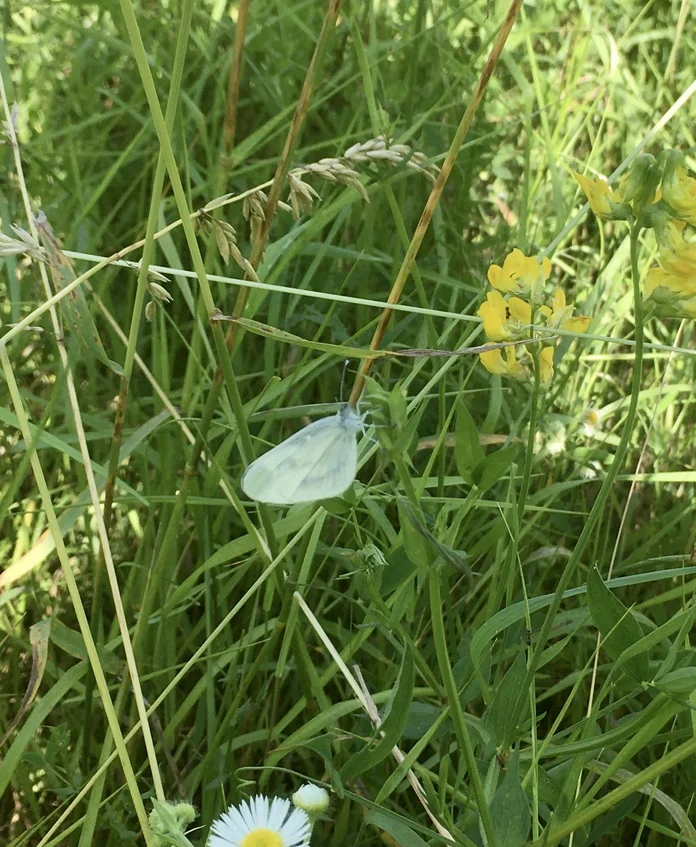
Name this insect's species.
Leptidea sinapis/juvernica
